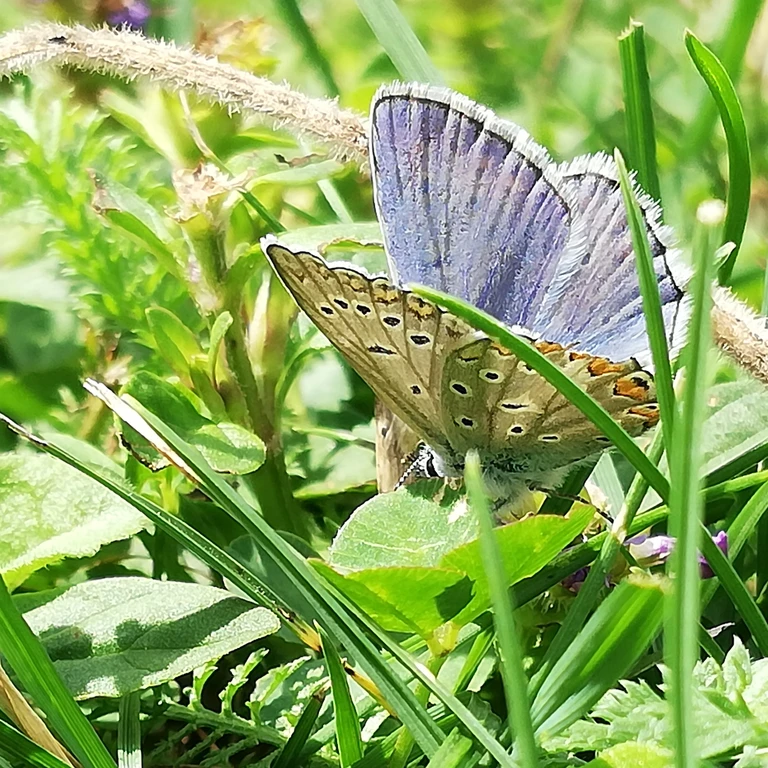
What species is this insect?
Polyommatus icarus
